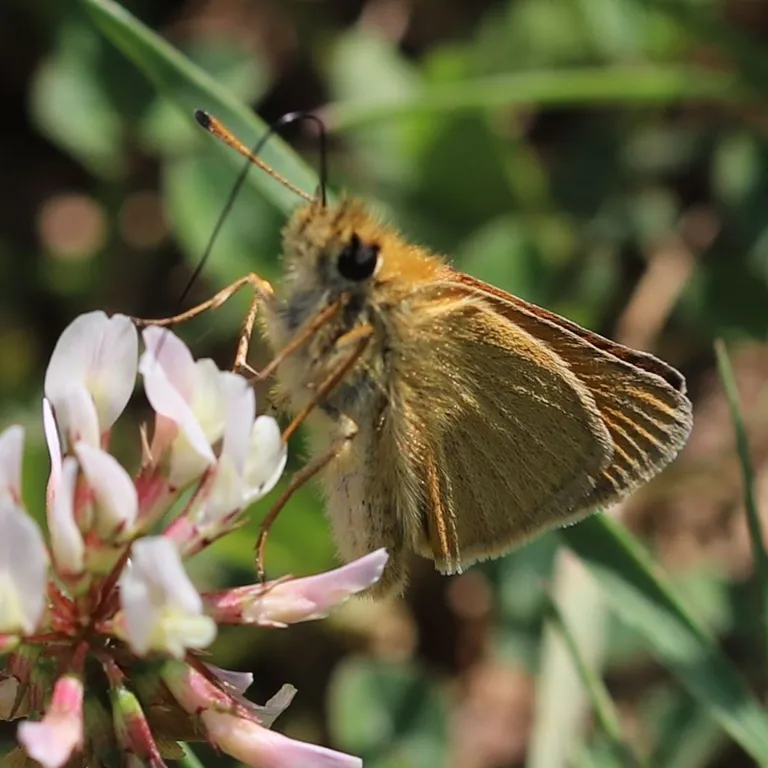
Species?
Thymelicus lineola
